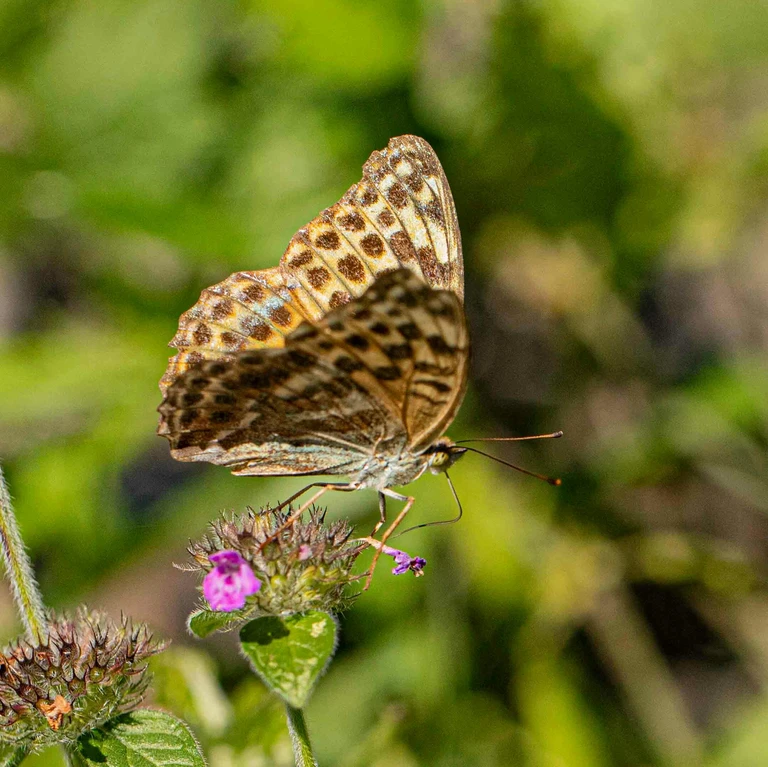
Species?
Argynnis paphia
